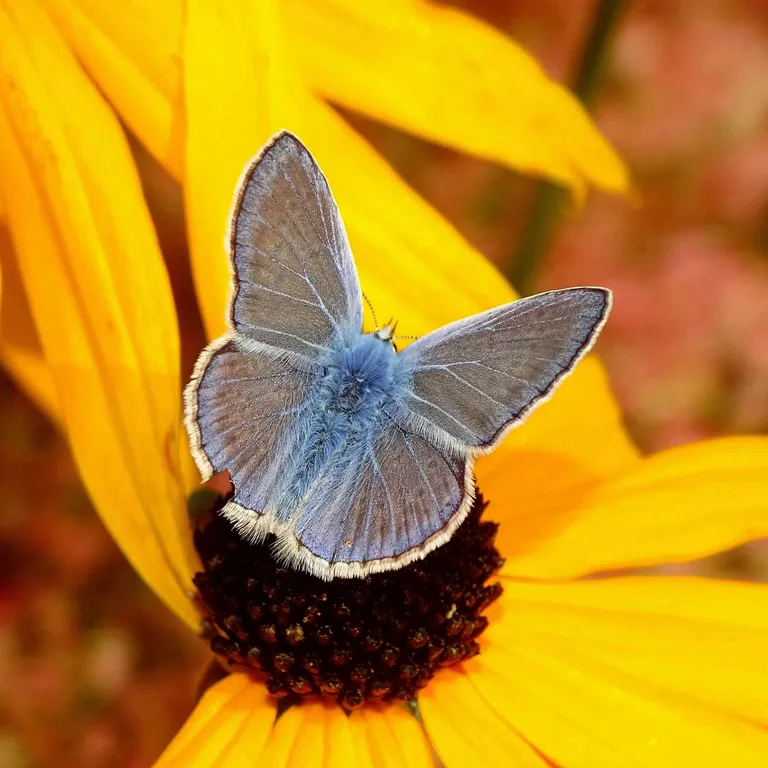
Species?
Polyommatus icarus
